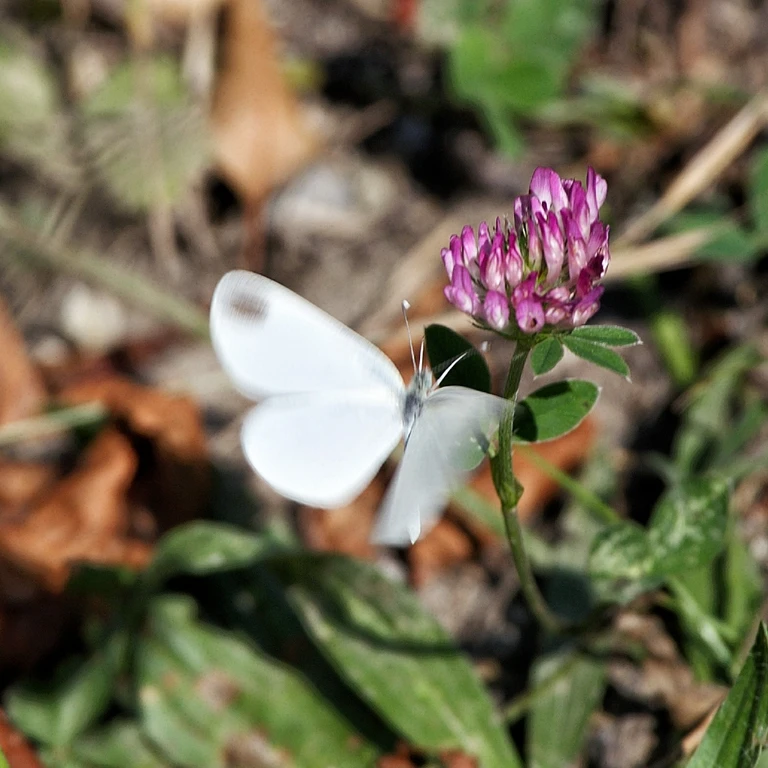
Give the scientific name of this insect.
Leptidea sinapis/juvernica
